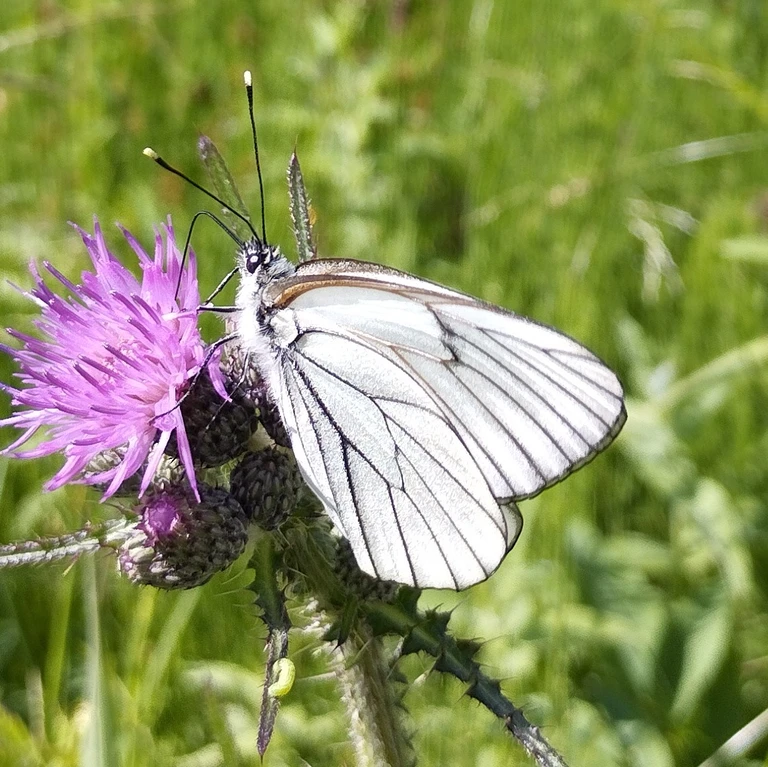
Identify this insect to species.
Aporia crataegi
